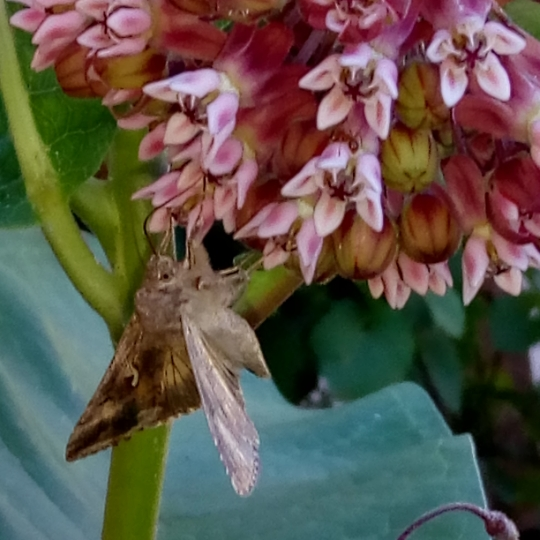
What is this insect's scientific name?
Autographa gamma
